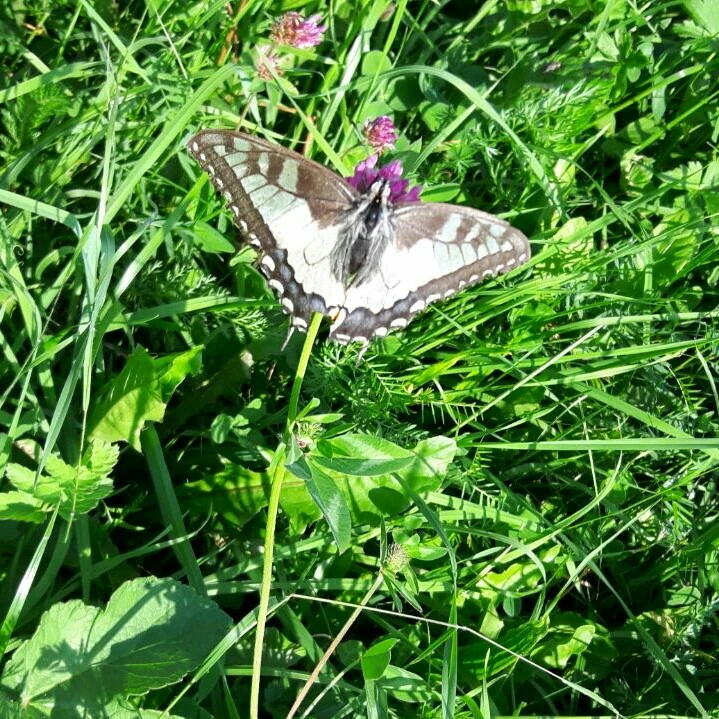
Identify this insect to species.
Papilio machaon
